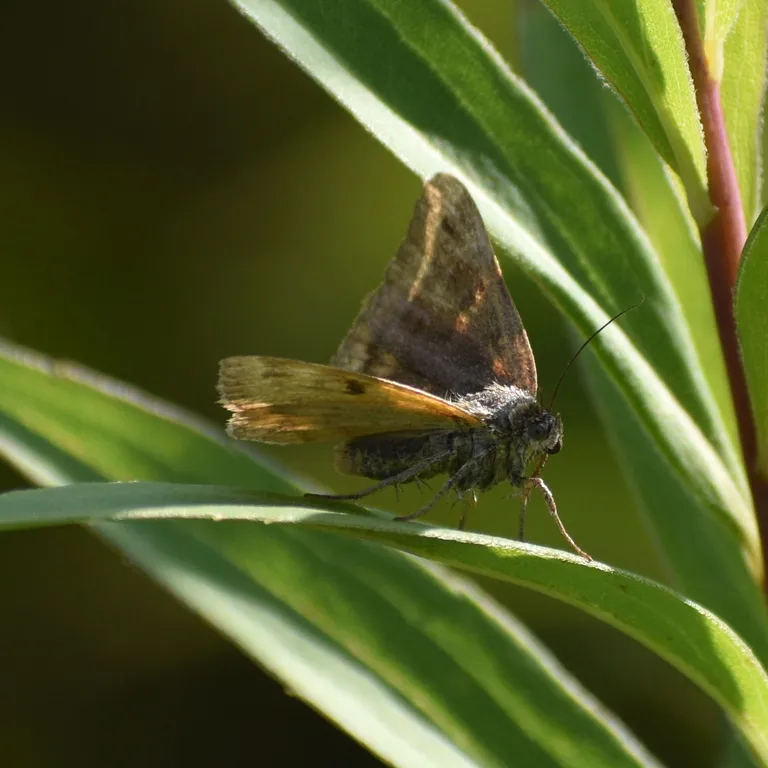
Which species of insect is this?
Euclidia glyphica
